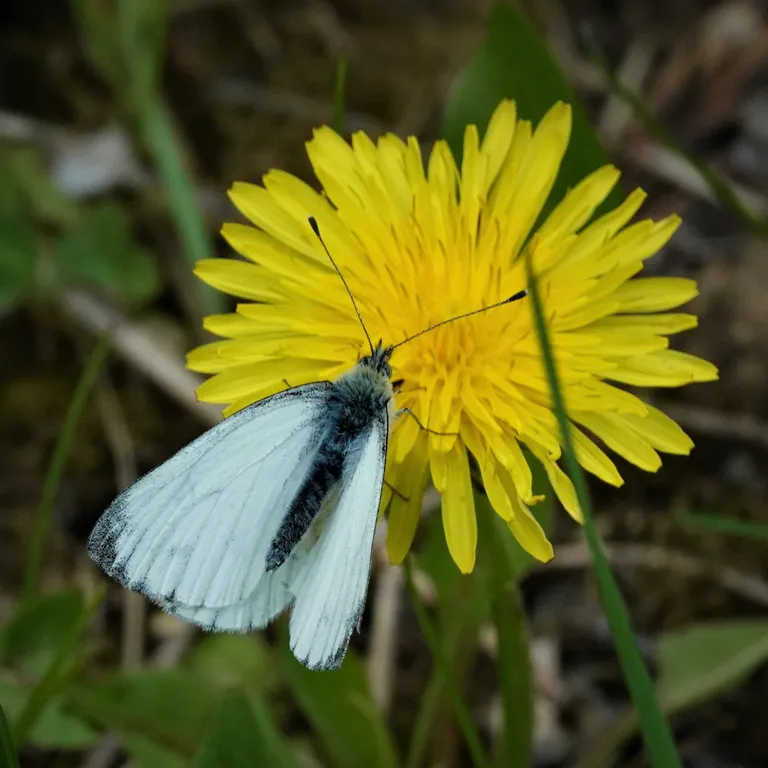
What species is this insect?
Pieris napi
